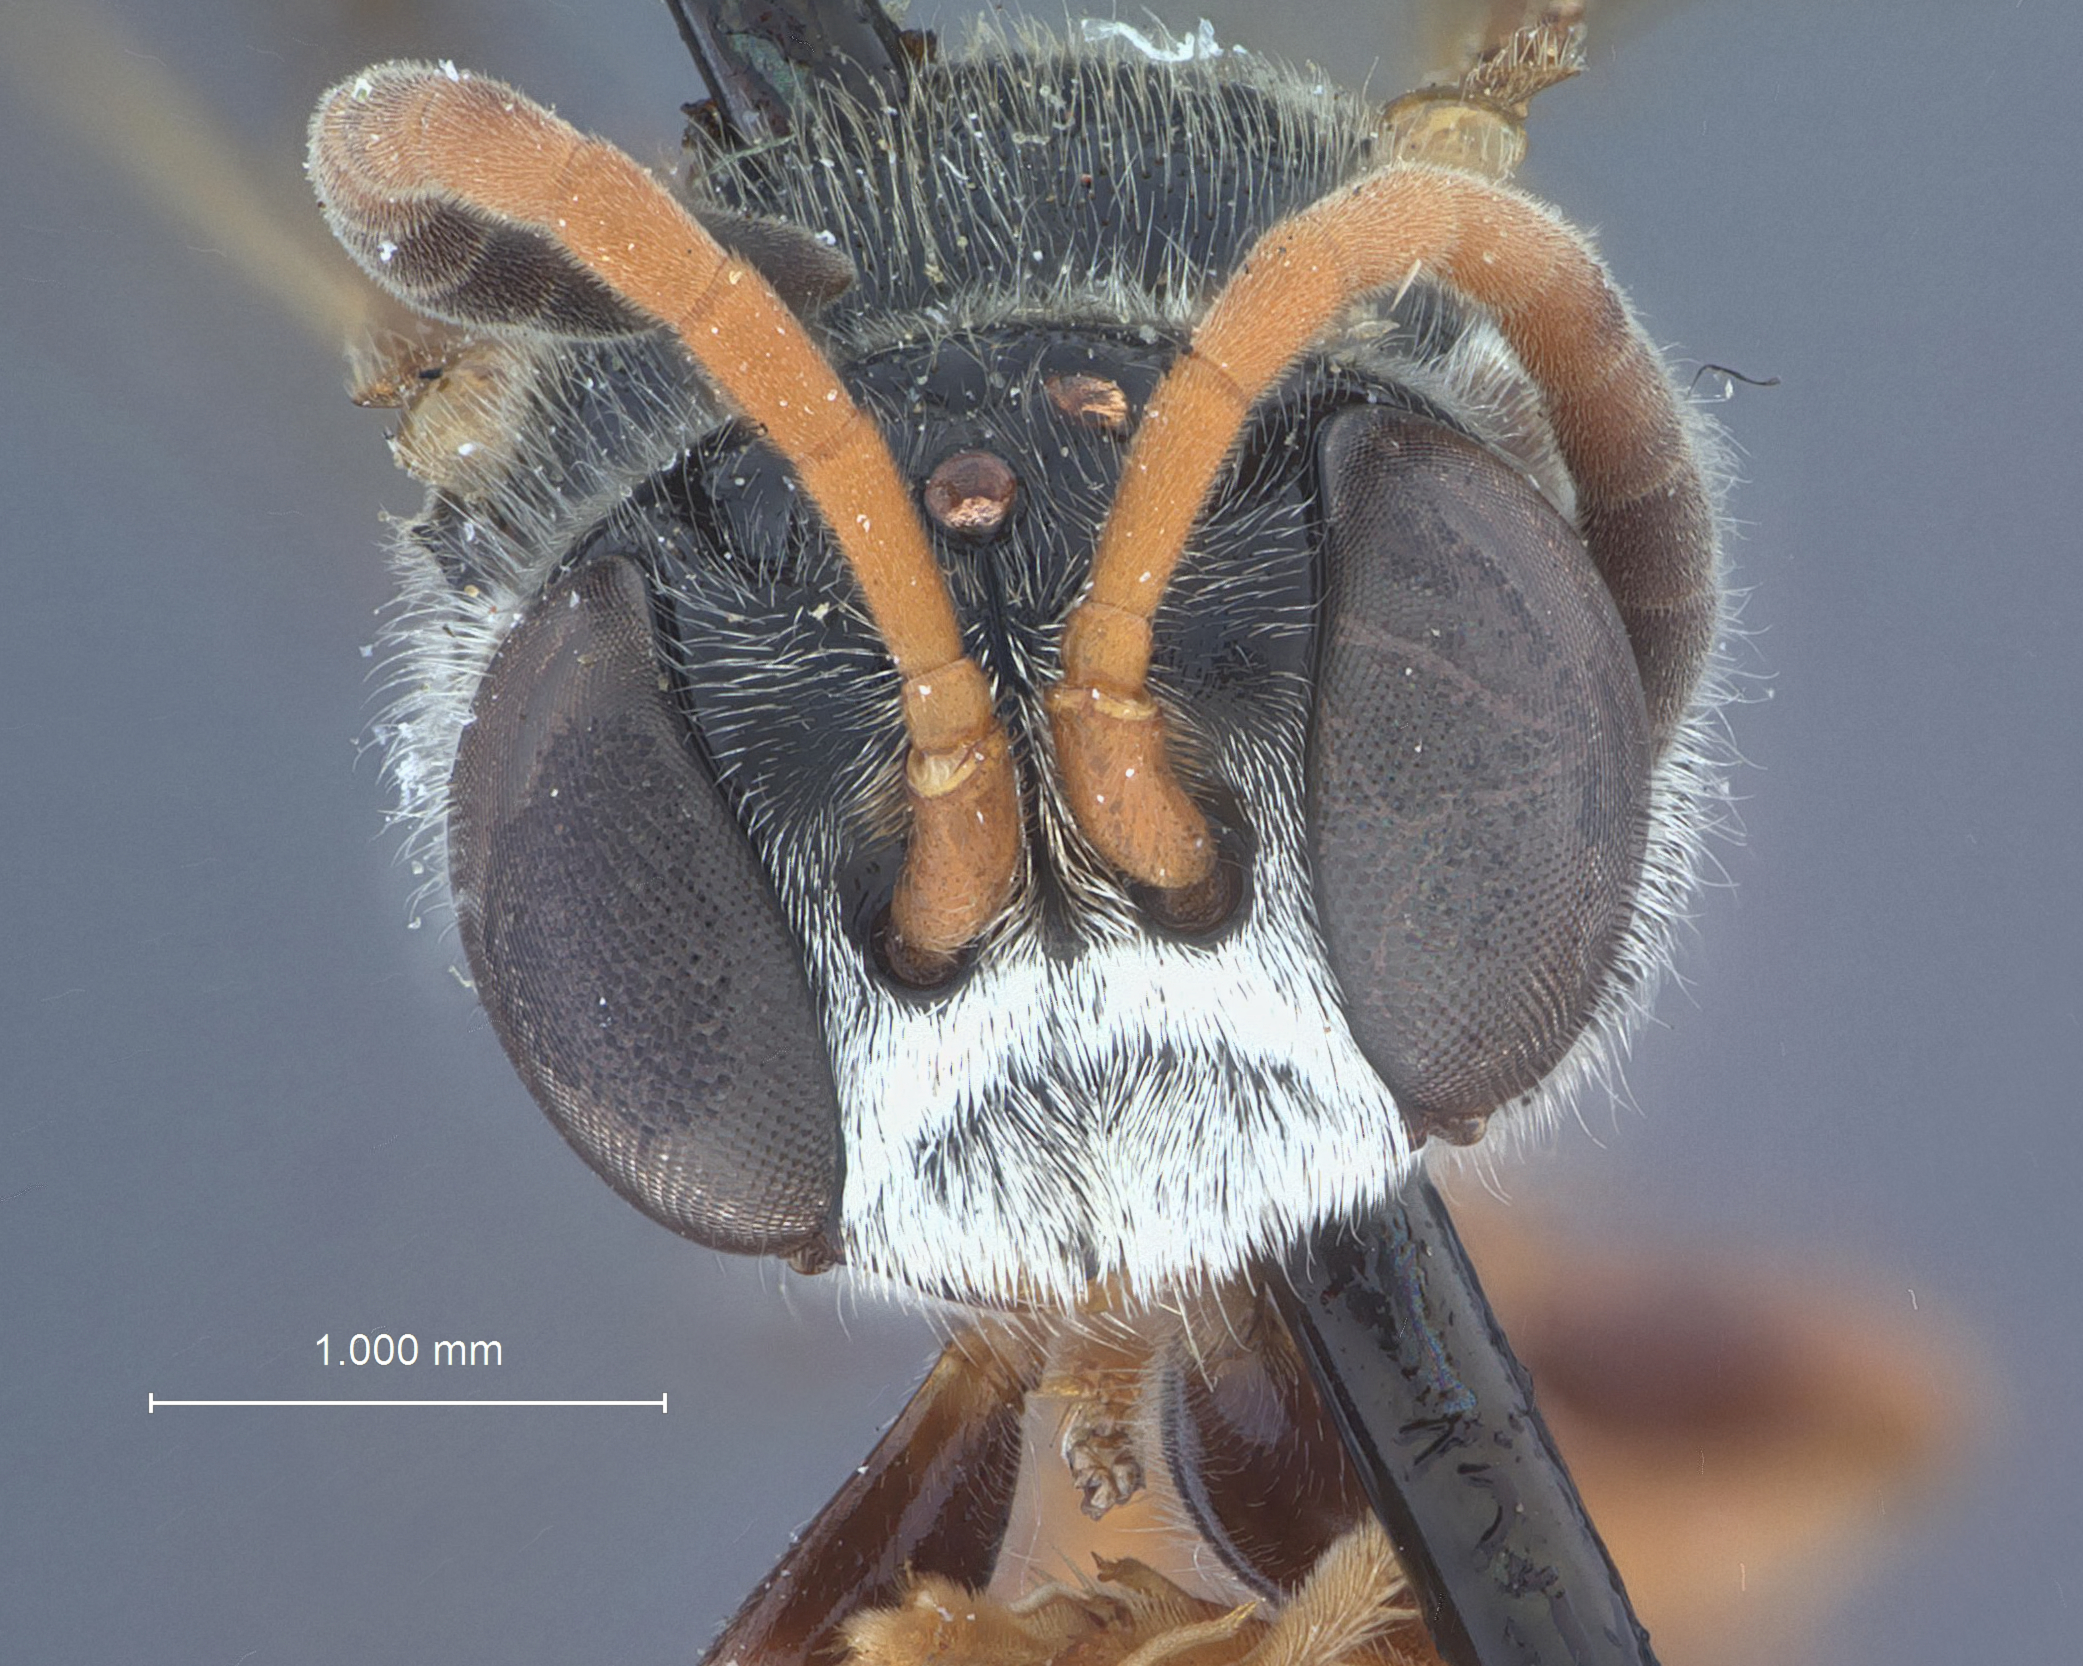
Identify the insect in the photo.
Mimesa erythropoda
